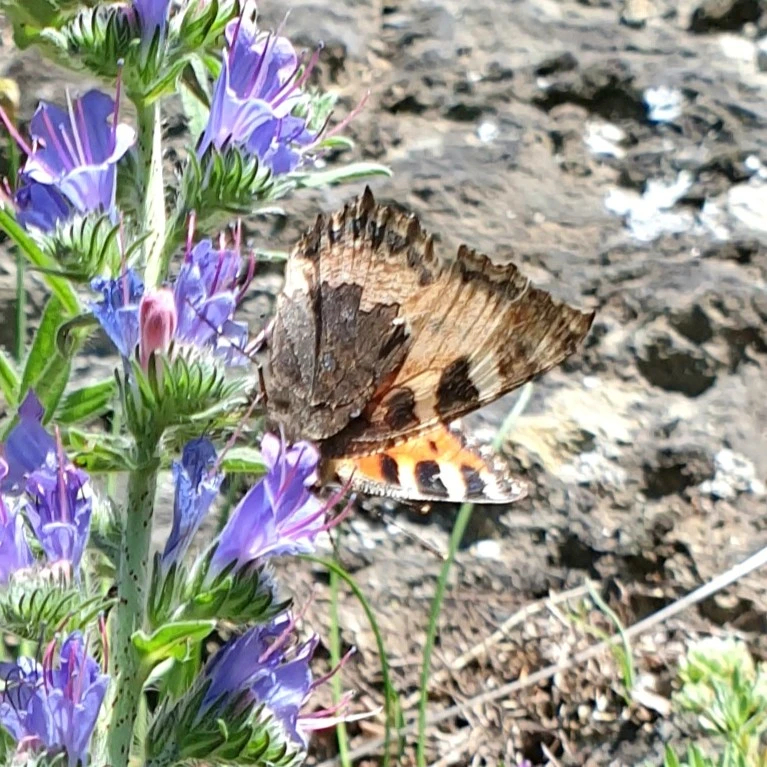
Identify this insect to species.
Aglais urticae
